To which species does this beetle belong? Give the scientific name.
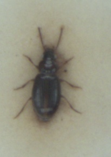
Bradycellus ruficollis
